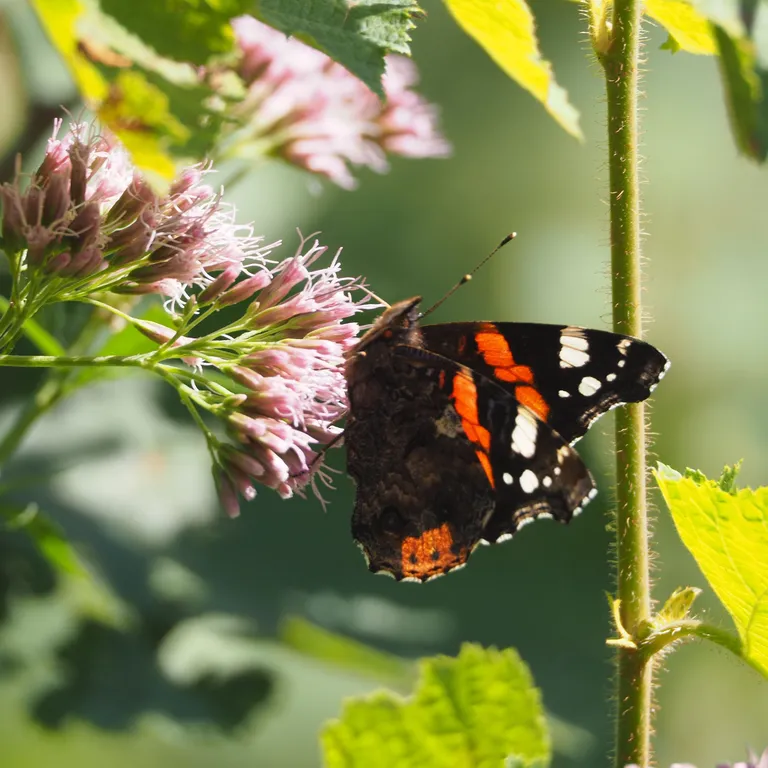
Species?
Vanessa atalanta
